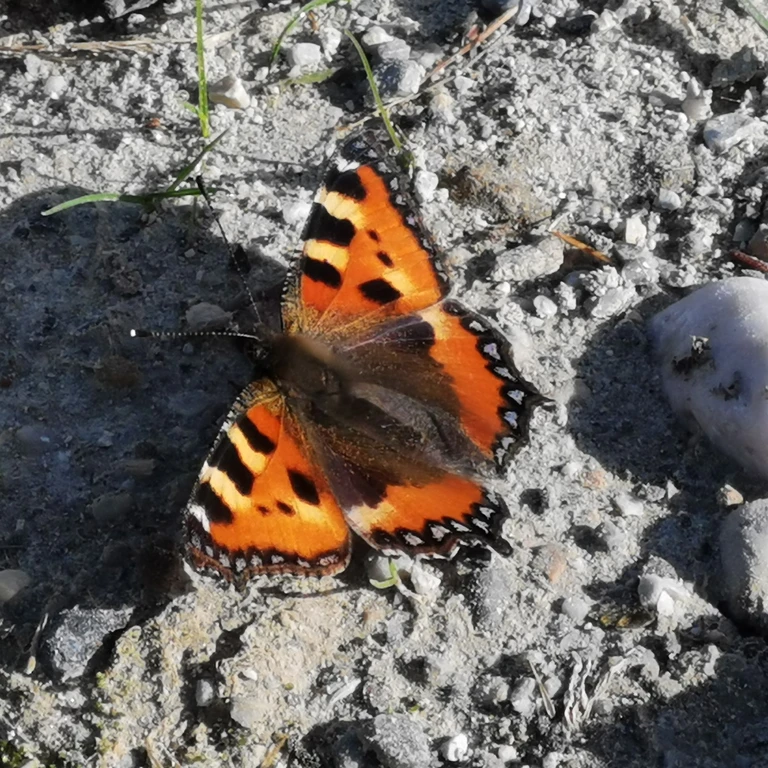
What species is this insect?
Aglais urticae
